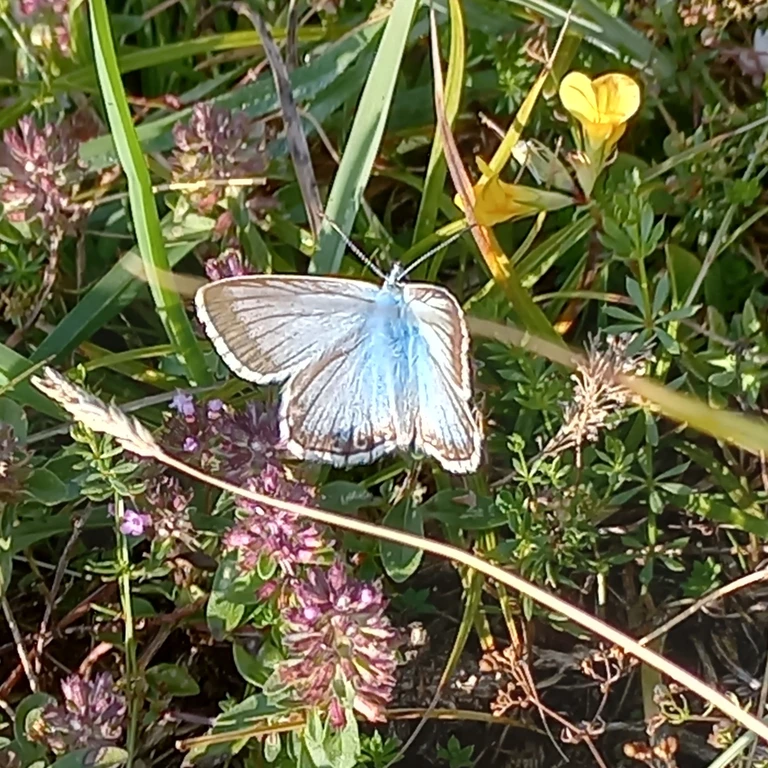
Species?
Lysandra coridon
